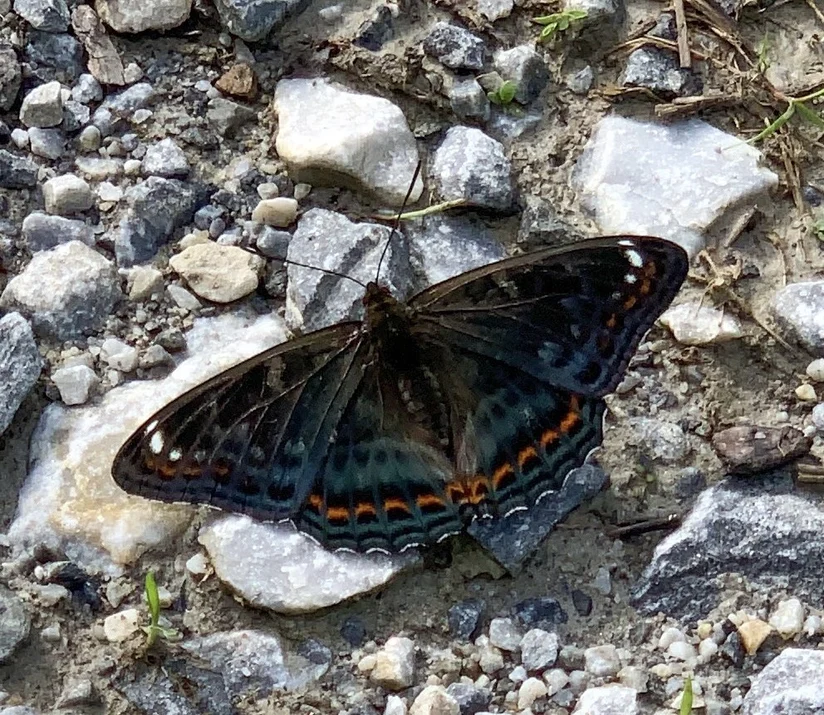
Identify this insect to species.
Limenitis populi
